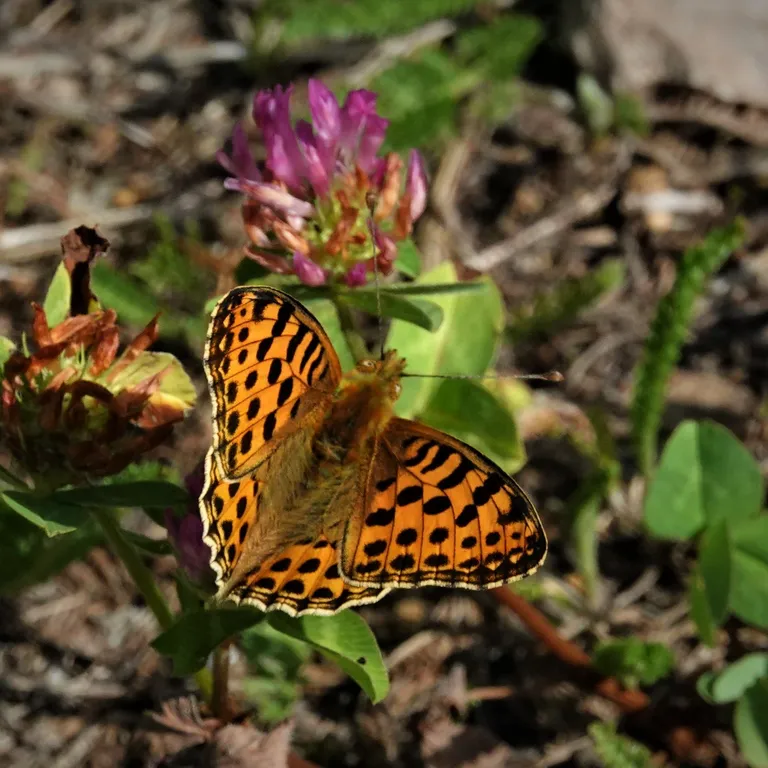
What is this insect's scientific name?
Issoria lathonia
